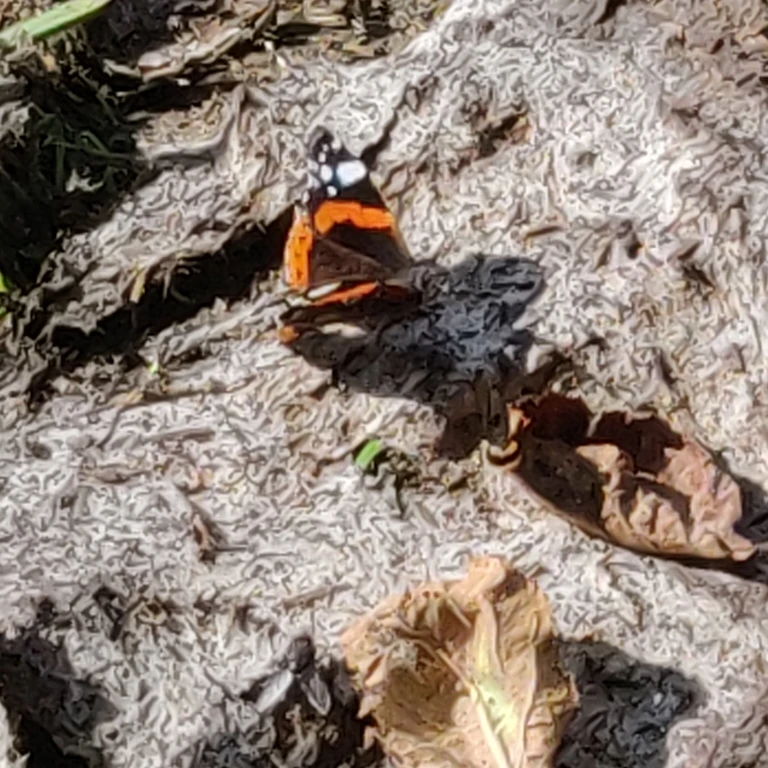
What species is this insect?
Vanessa atalanta
